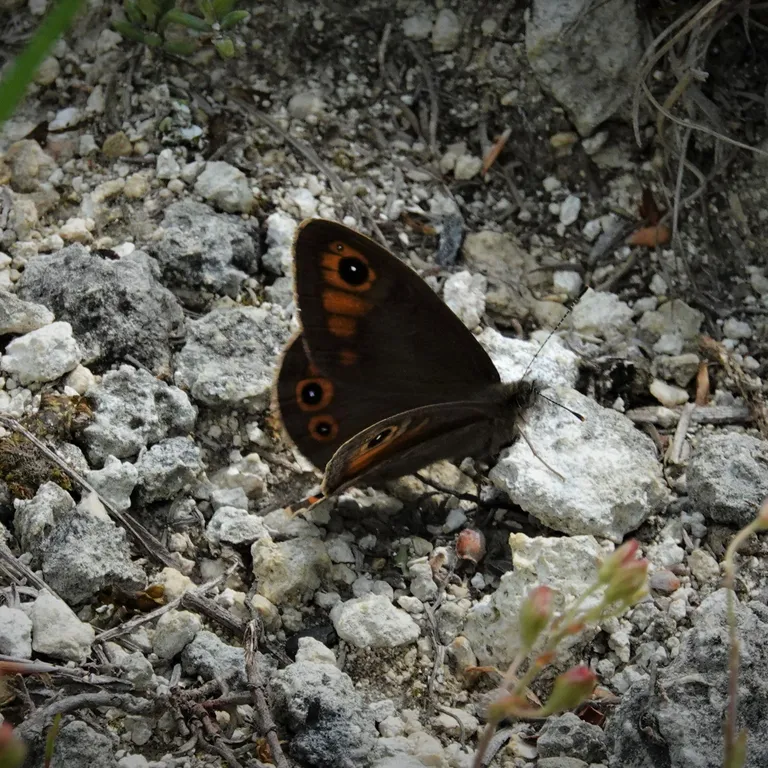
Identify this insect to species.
Lasiommata maera (also Pararge maera)
